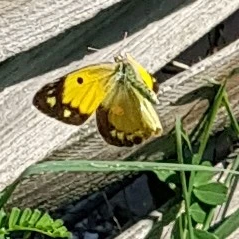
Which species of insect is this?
Colias croceus
